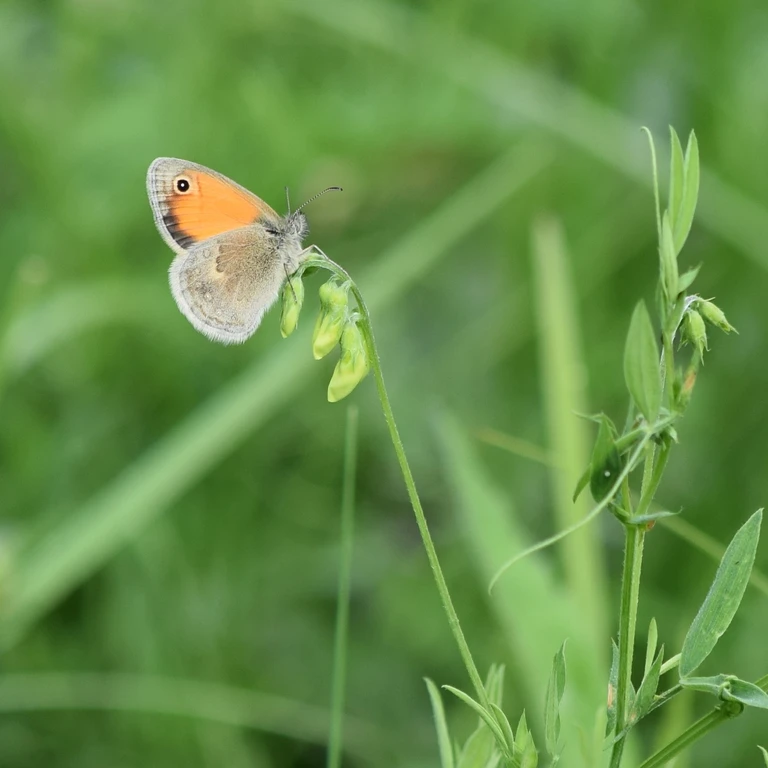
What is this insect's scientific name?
Coenonympha pamphilus
